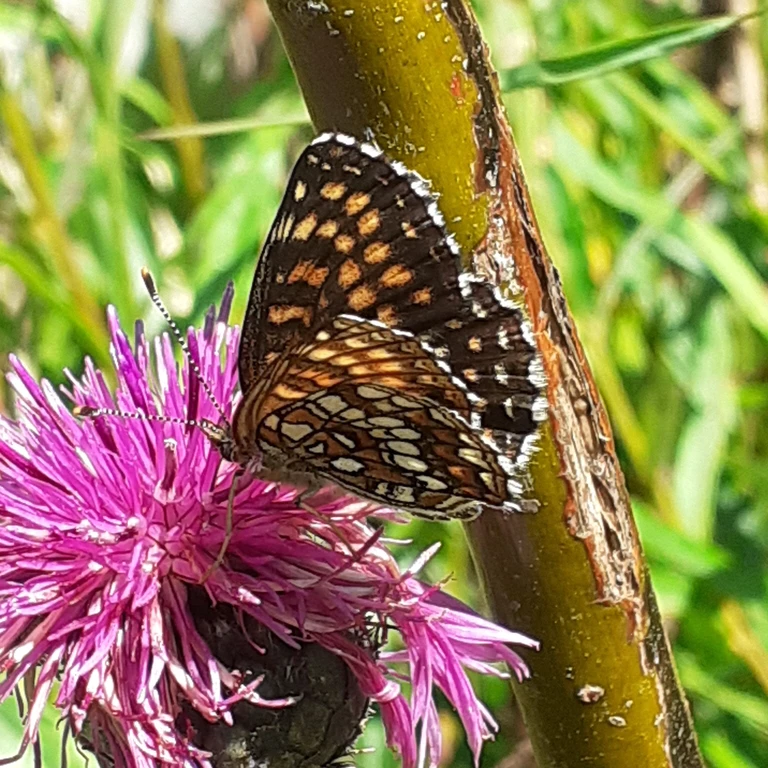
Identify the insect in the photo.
Melitaea diamina
